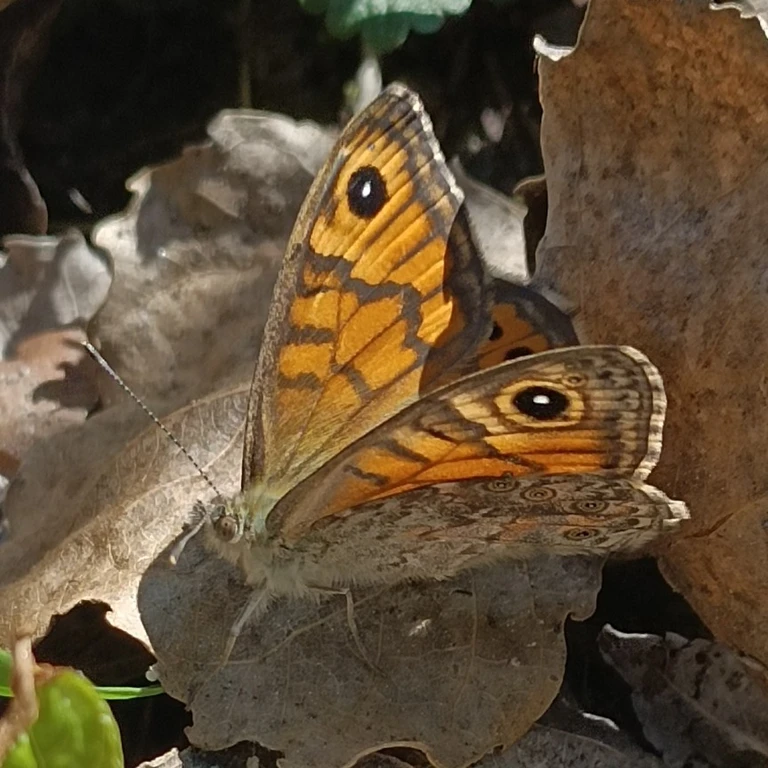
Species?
Lasiommata megera (also Pararge megera)
